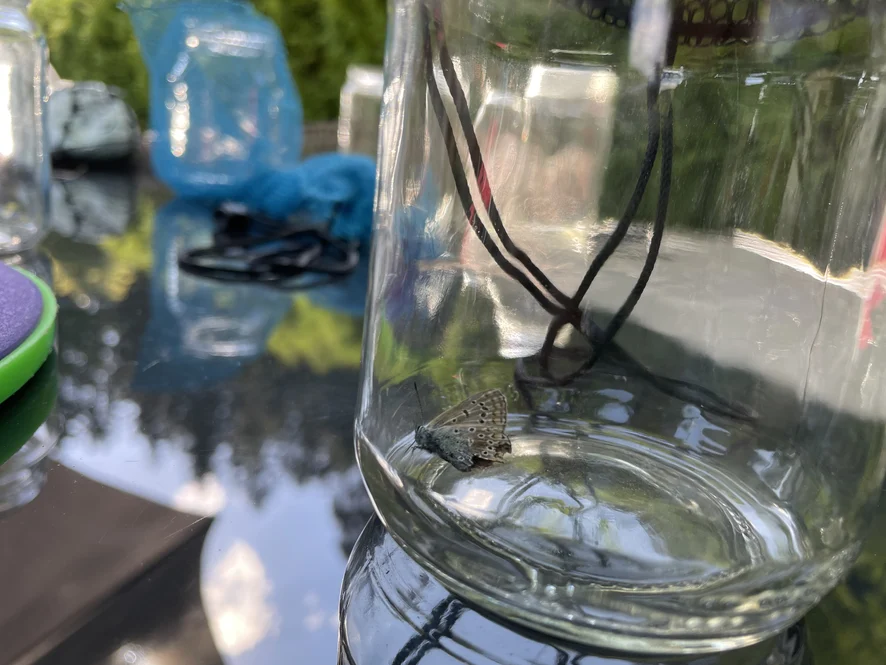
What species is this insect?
Polyommatus icarus
